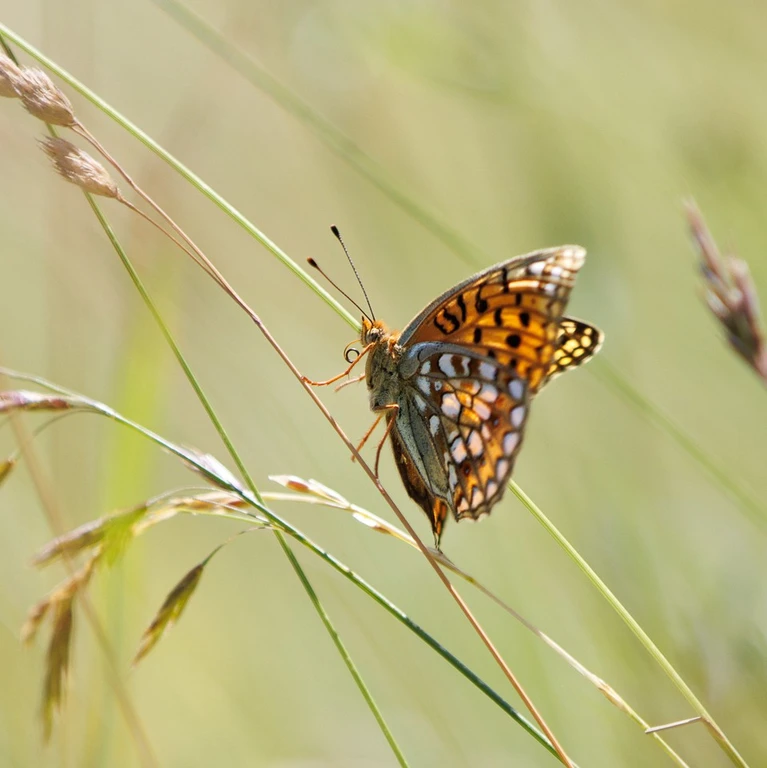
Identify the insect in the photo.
Fabriciana niobe
